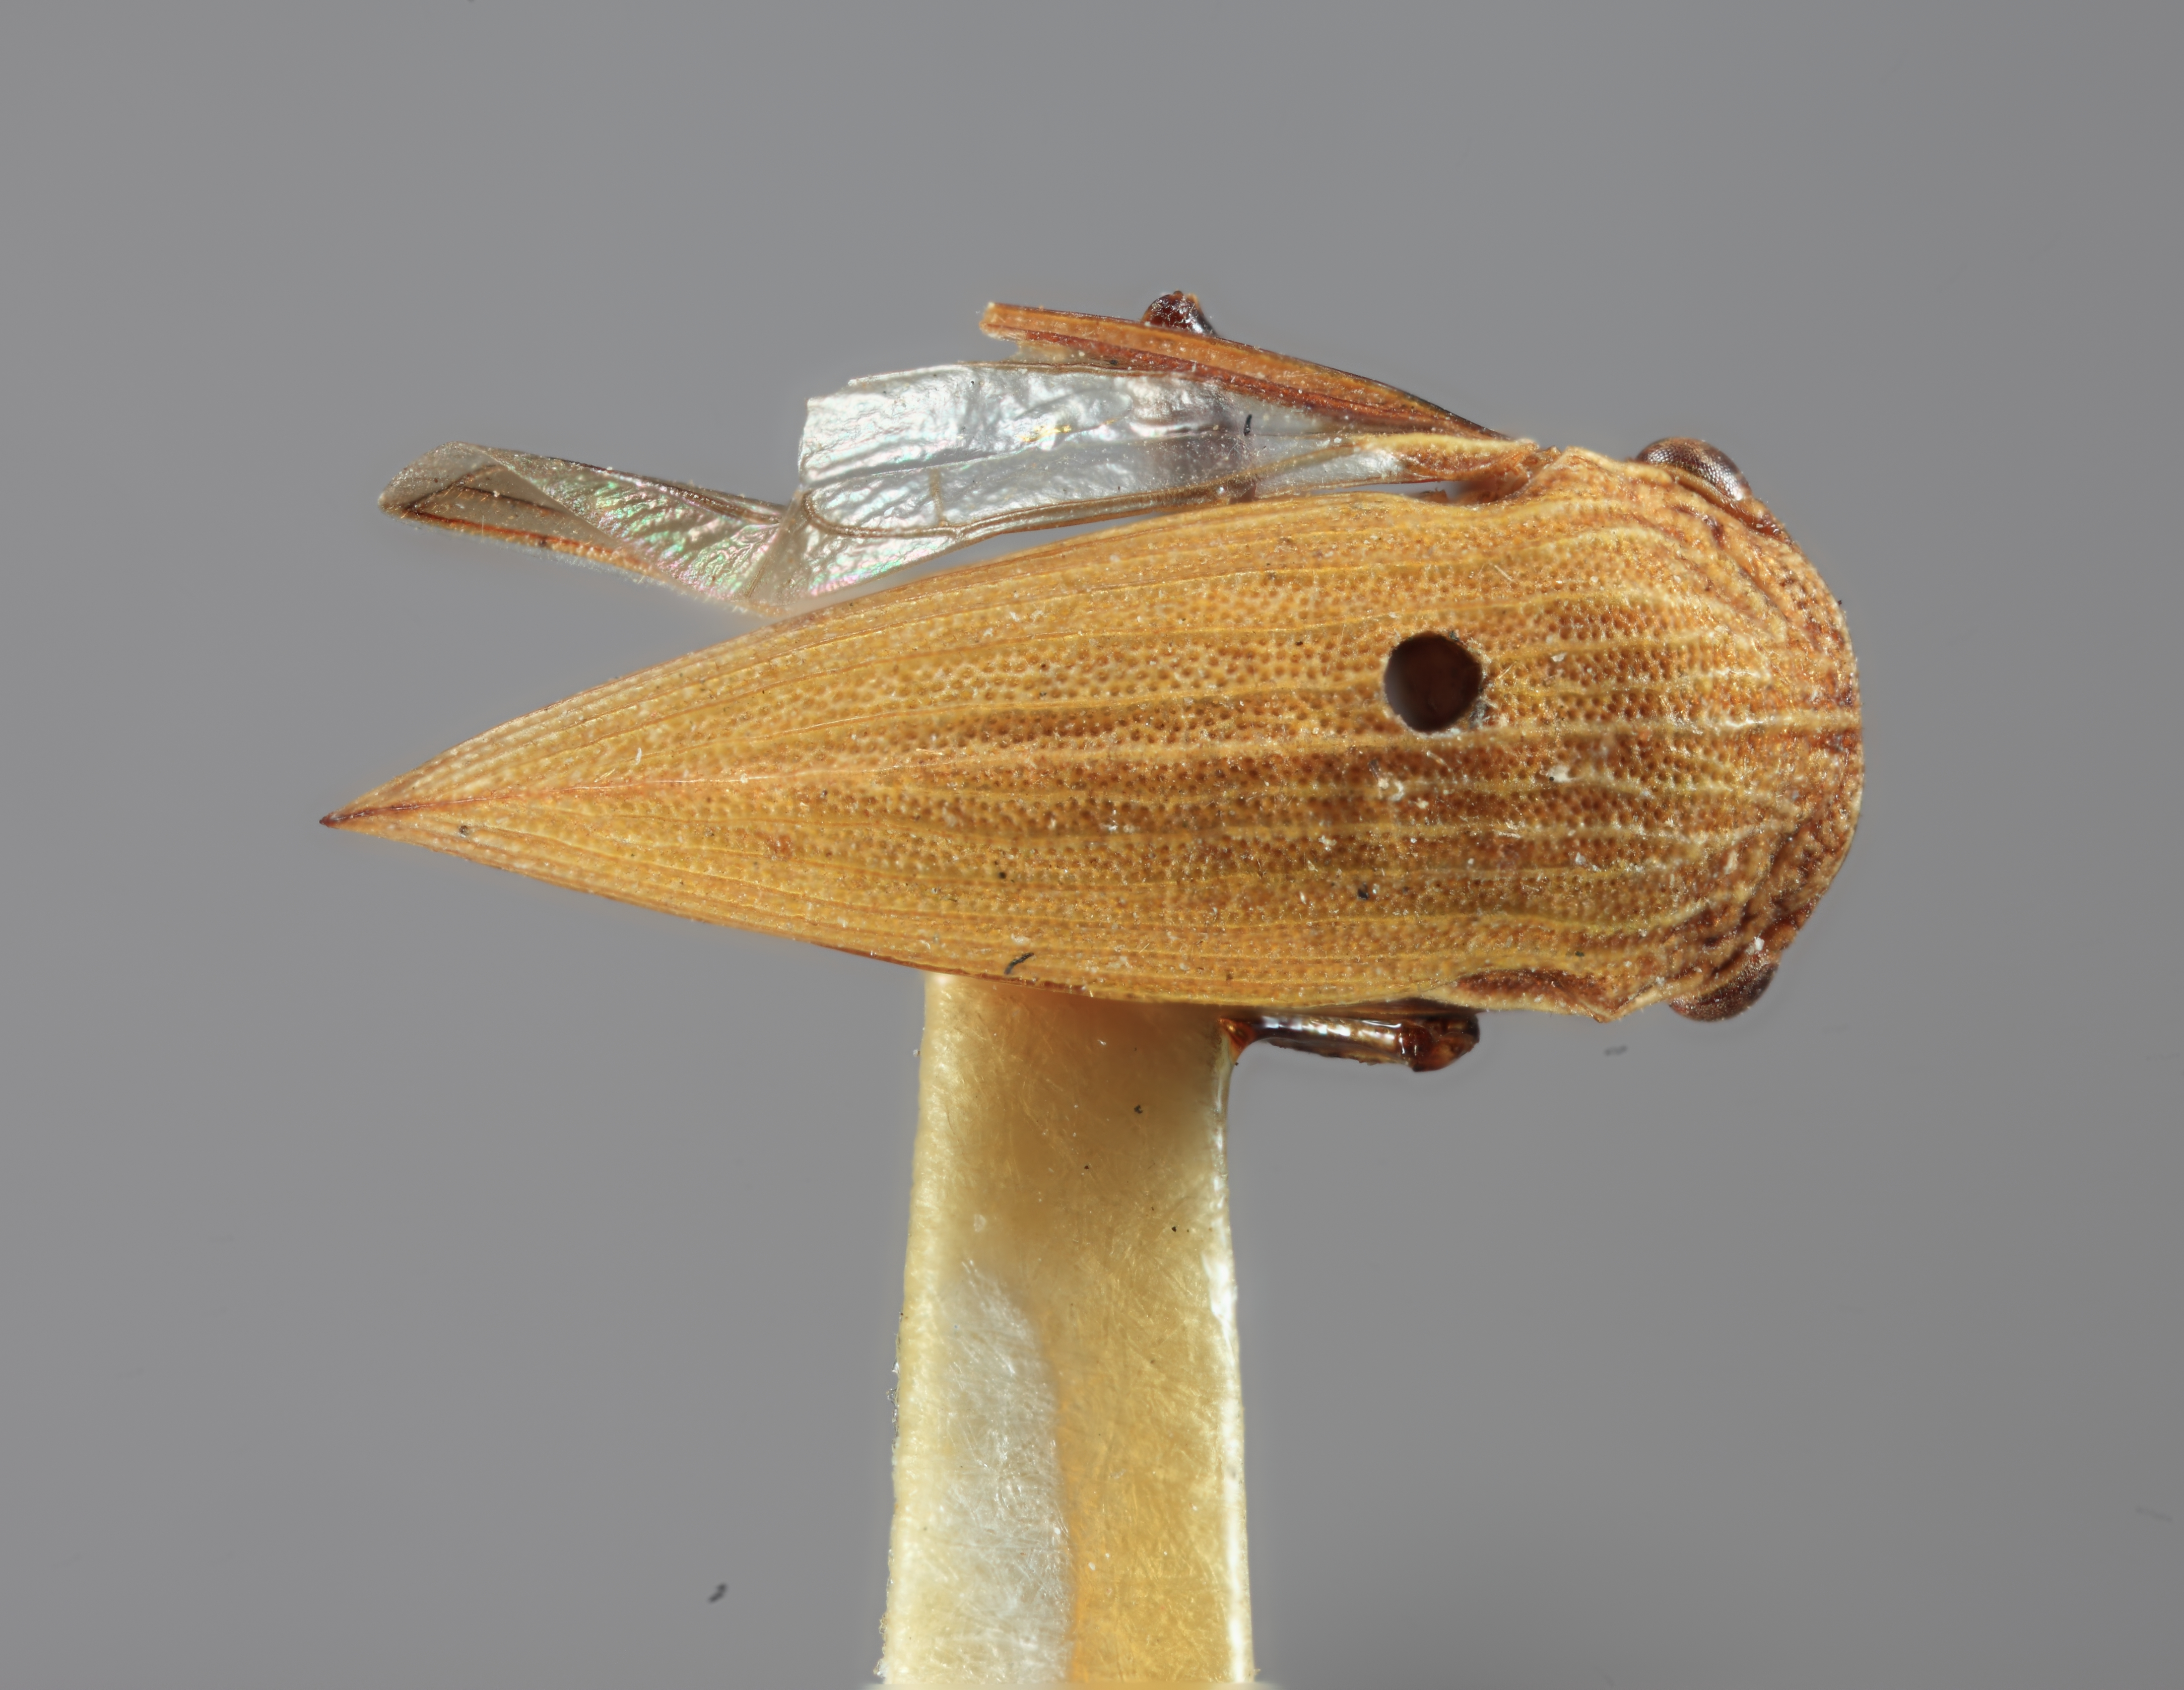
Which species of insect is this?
Mendicea scaphoidea
